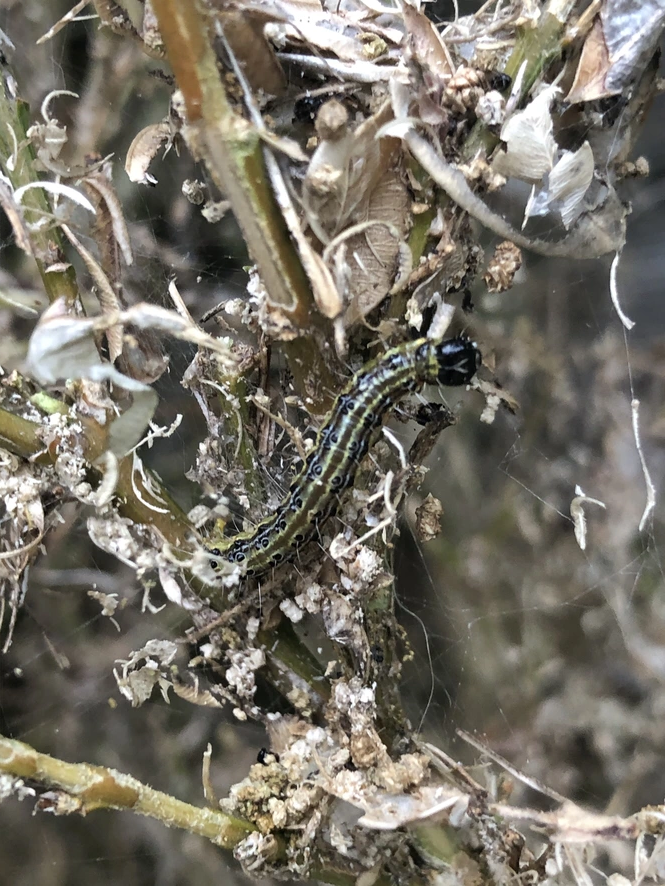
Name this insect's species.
Cydalima perspectalis
